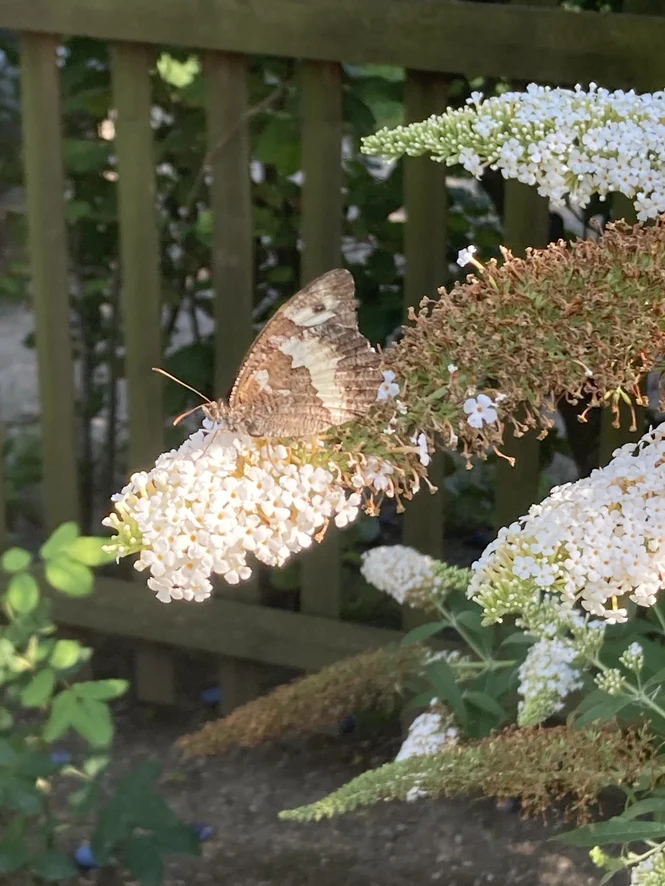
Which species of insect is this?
Brintesia circe
